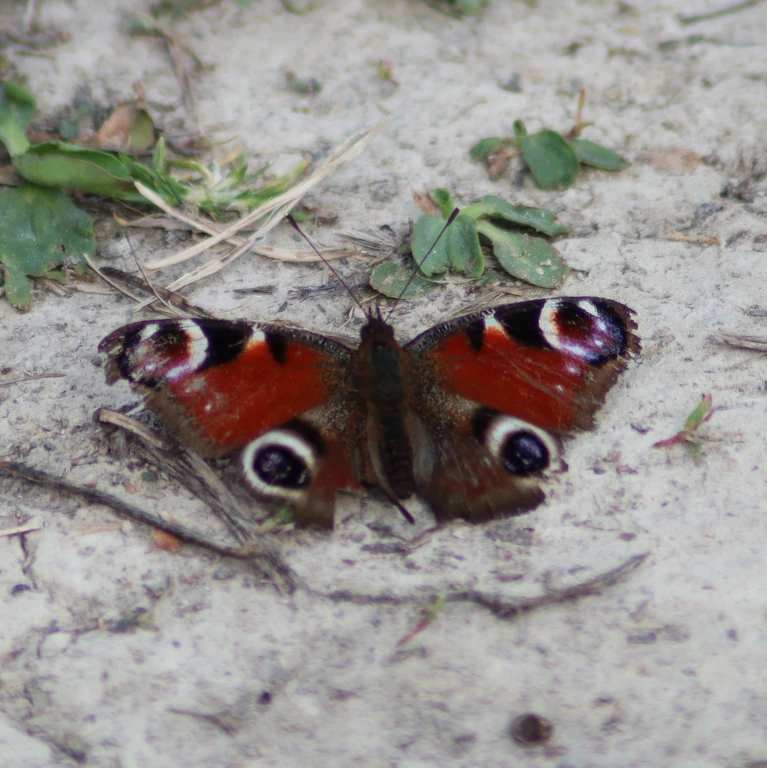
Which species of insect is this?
Aglais io
